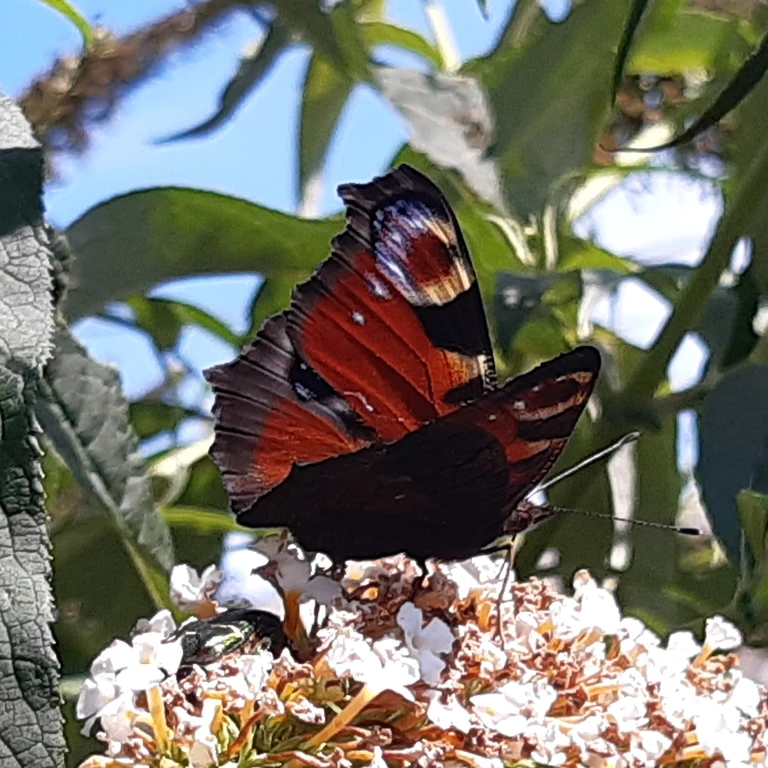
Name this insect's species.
Aglais io
